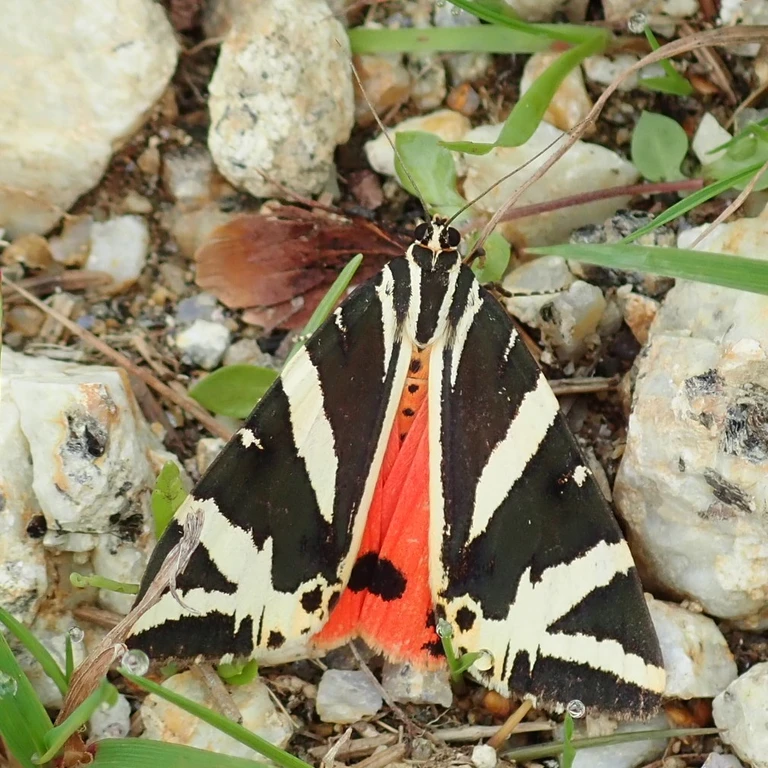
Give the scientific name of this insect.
Euplagia quadripunctaria
